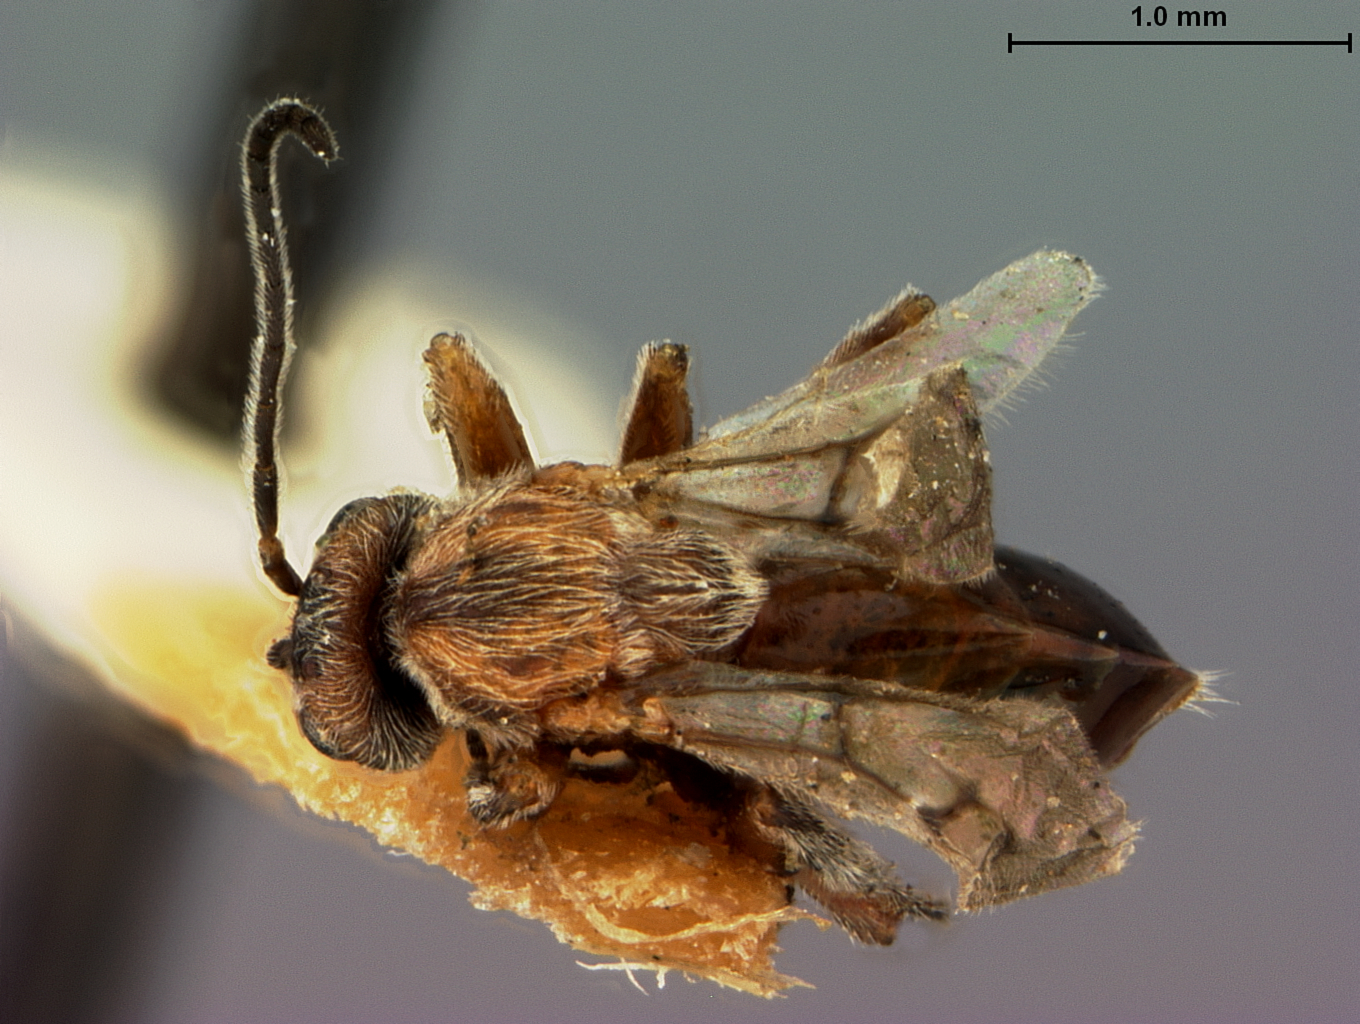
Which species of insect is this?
Acraspis patelloides
